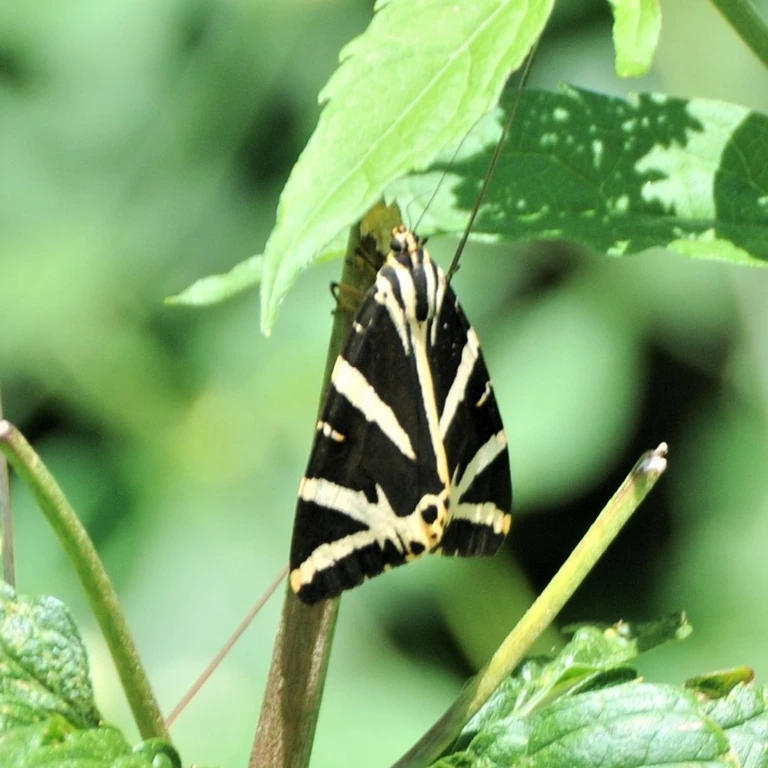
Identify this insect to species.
Euplagia quadripunctaria
